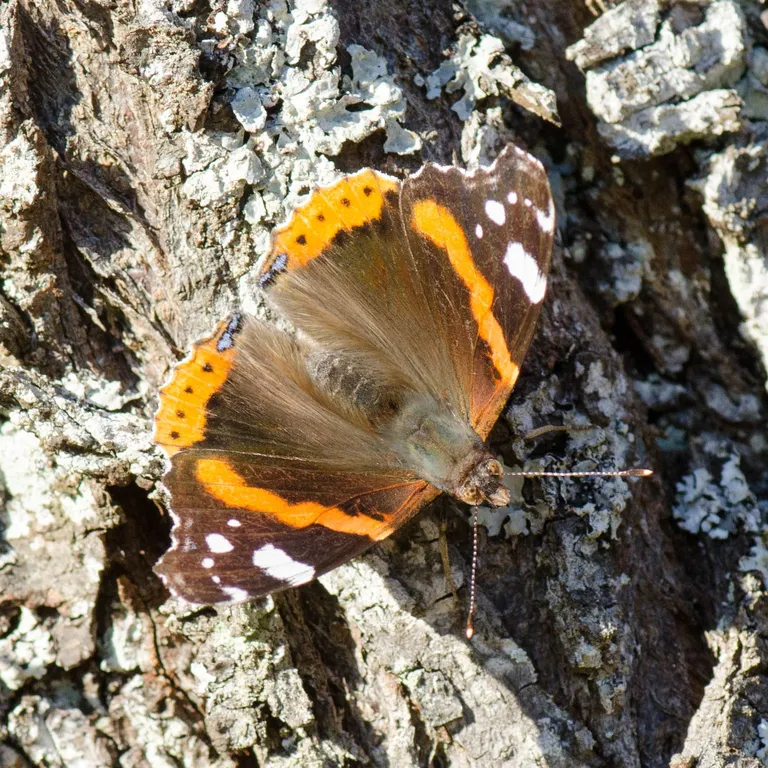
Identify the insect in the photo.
Vanessa atalanta
